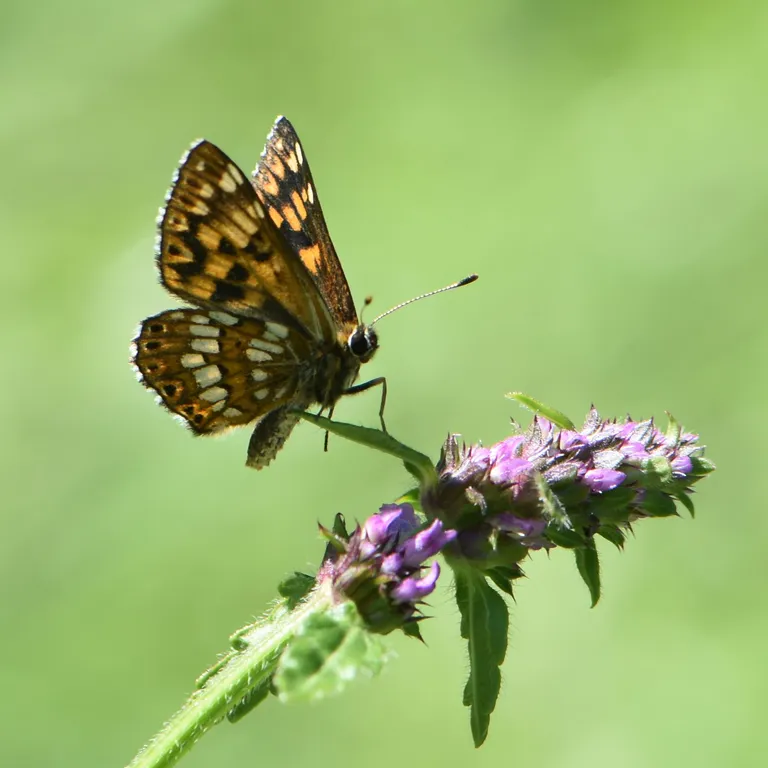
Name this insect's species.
Hamearis lucina
